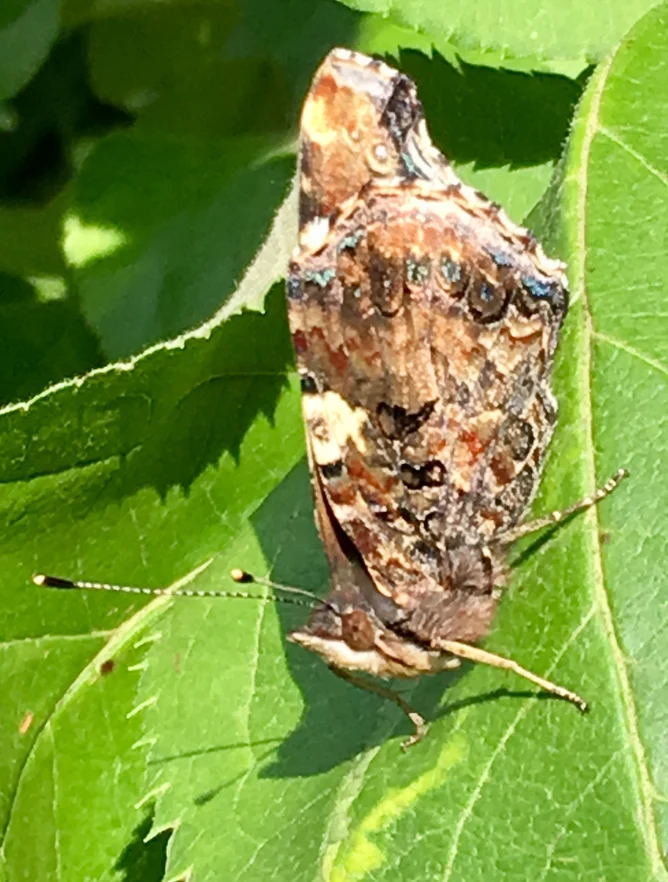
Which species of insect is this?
Vanessa atalanta
